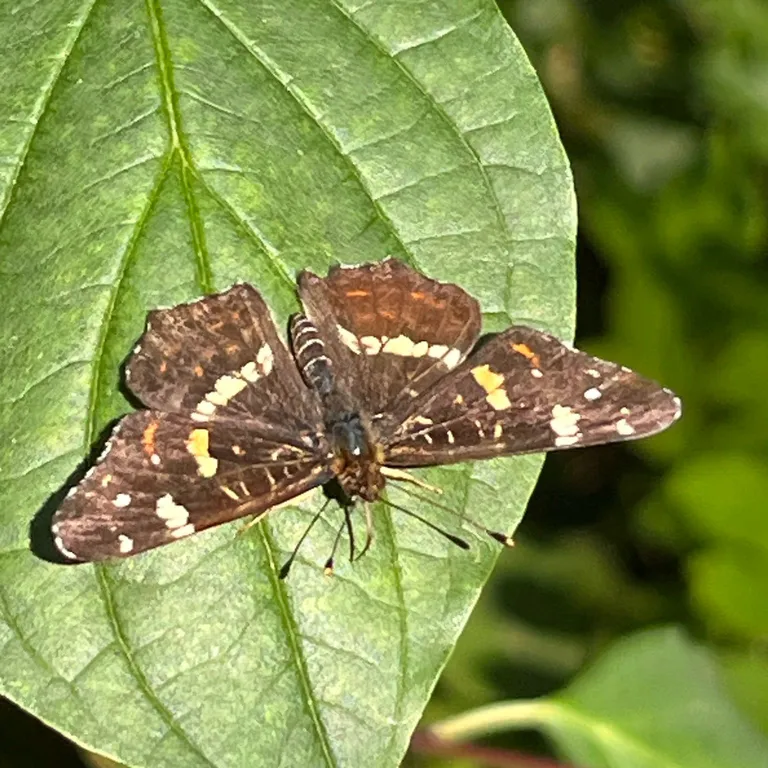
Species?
Araschnia levana
